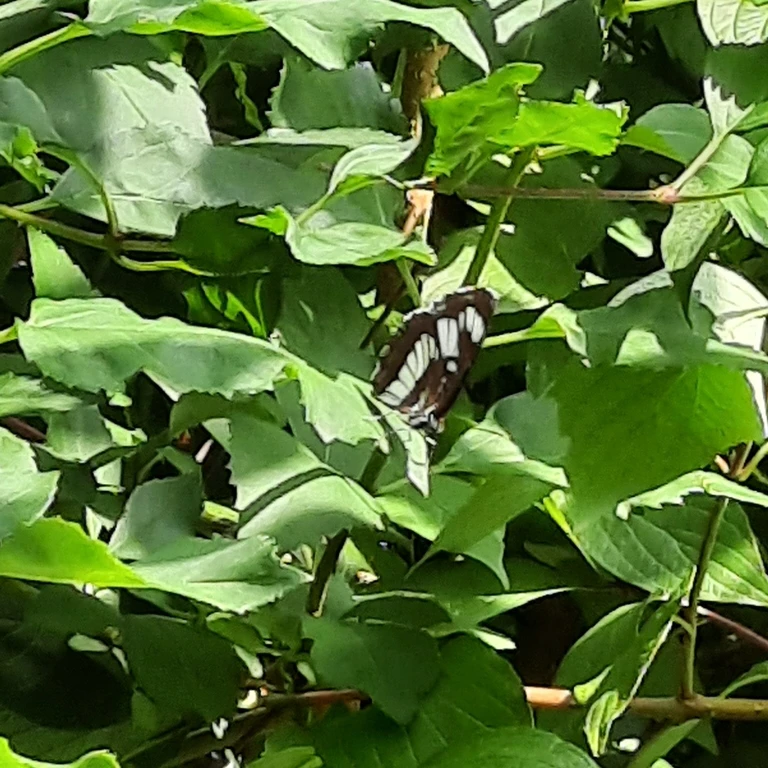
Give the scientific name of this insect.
Neptis rivularis
